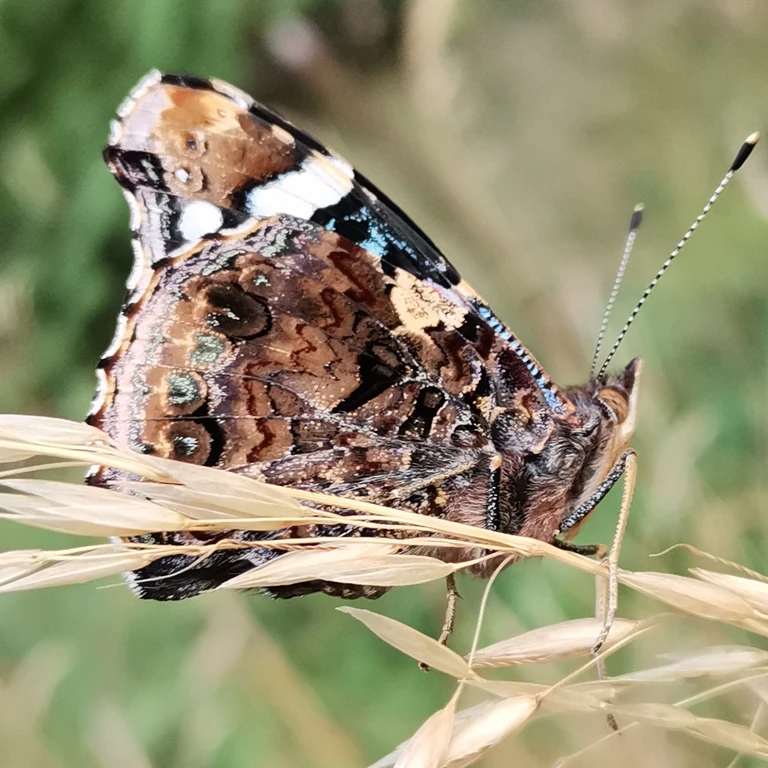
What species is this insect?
Vanessa atalanta
